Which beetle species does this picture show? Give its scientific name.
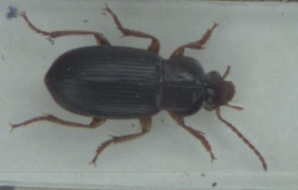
Ophonus schaubergerianus
